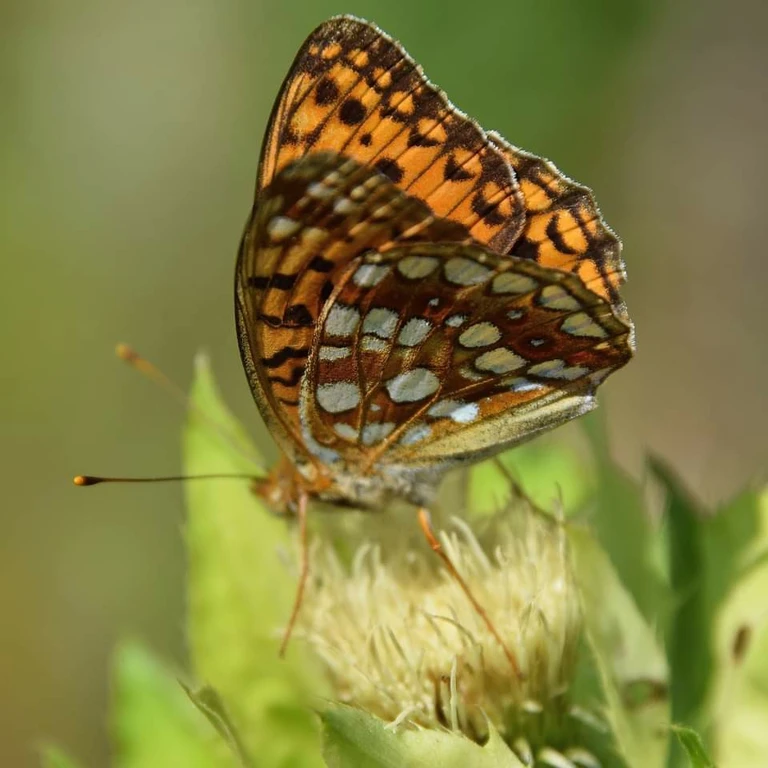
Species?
Fabriciana adippe
